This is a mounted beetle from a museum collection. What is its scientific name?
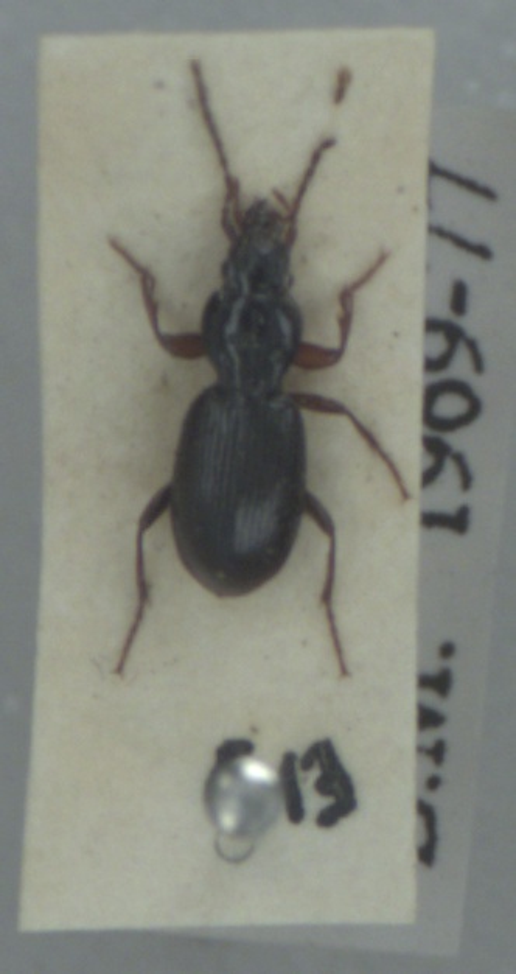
Stomis pumicatus
